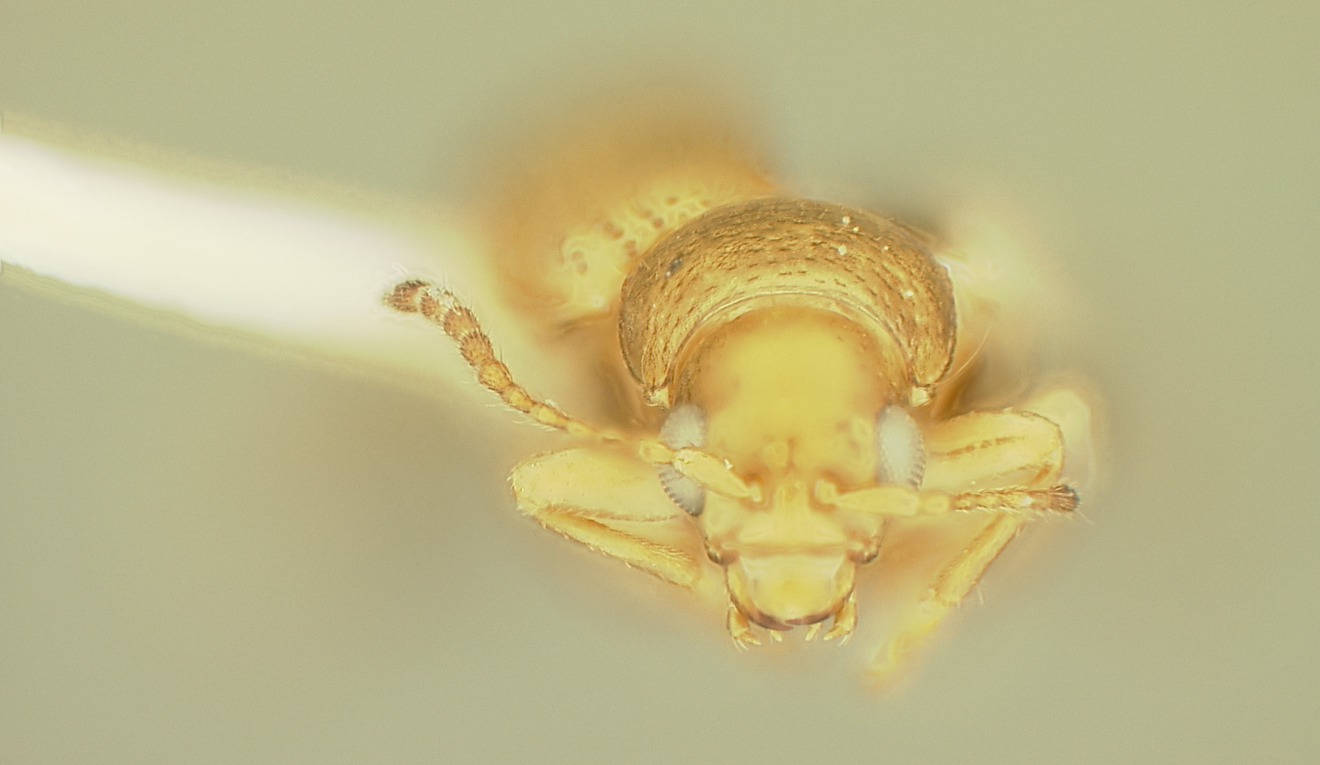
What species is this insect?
Hadropoda glabra
